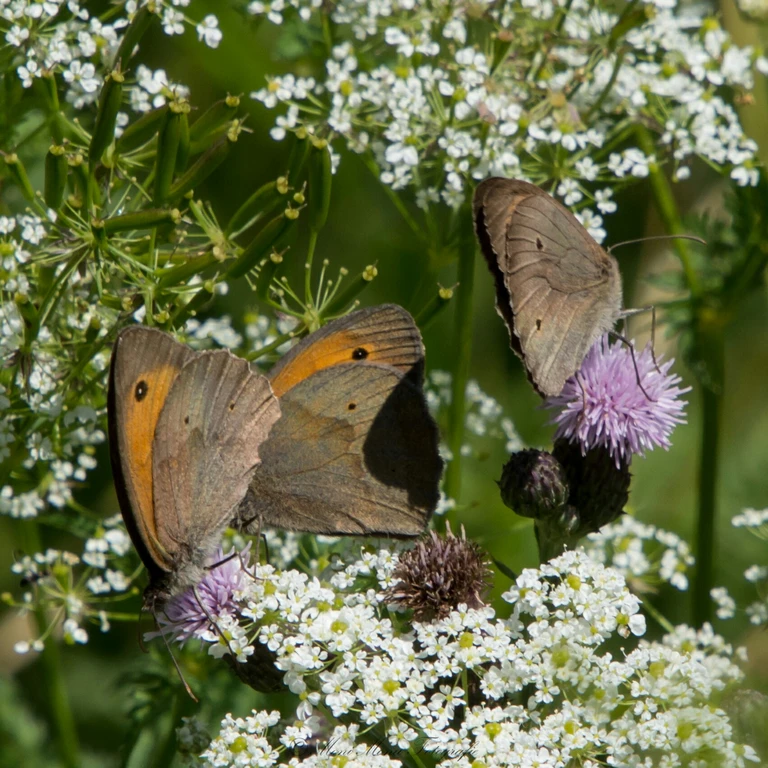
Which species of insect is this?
Maniola jurtina
